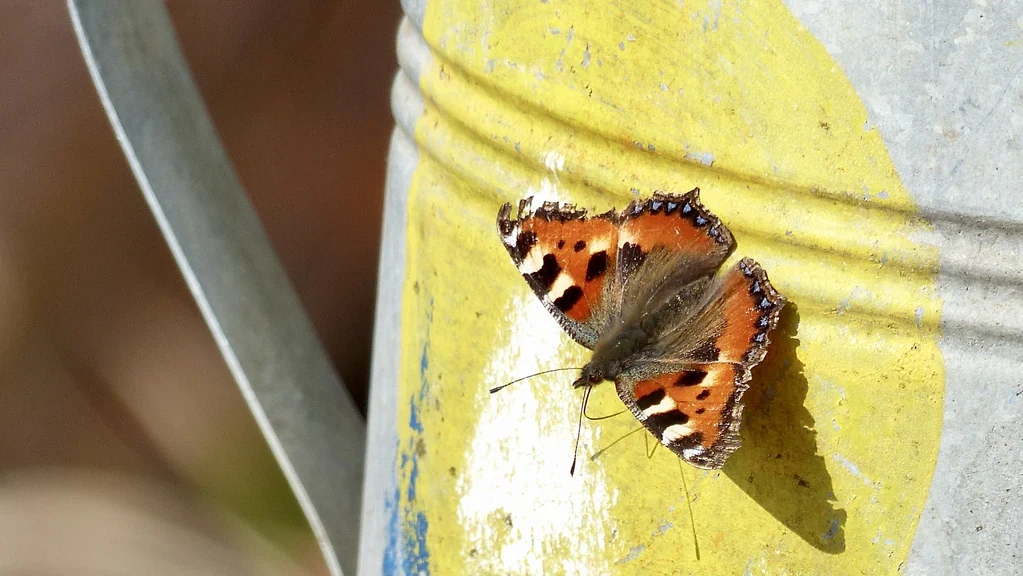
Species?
Aglais urticae
